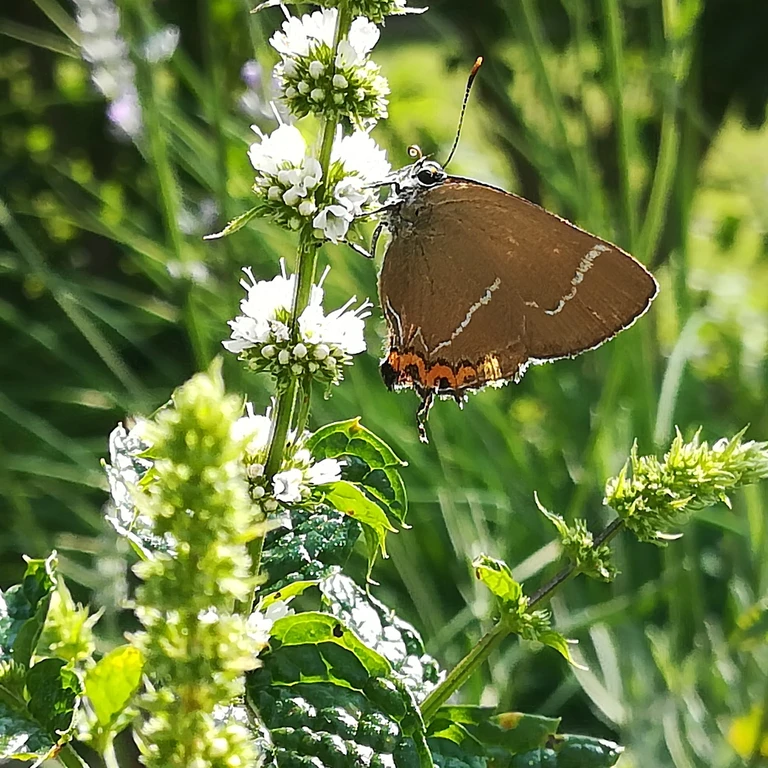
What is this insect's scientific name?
Satyrium w-album
